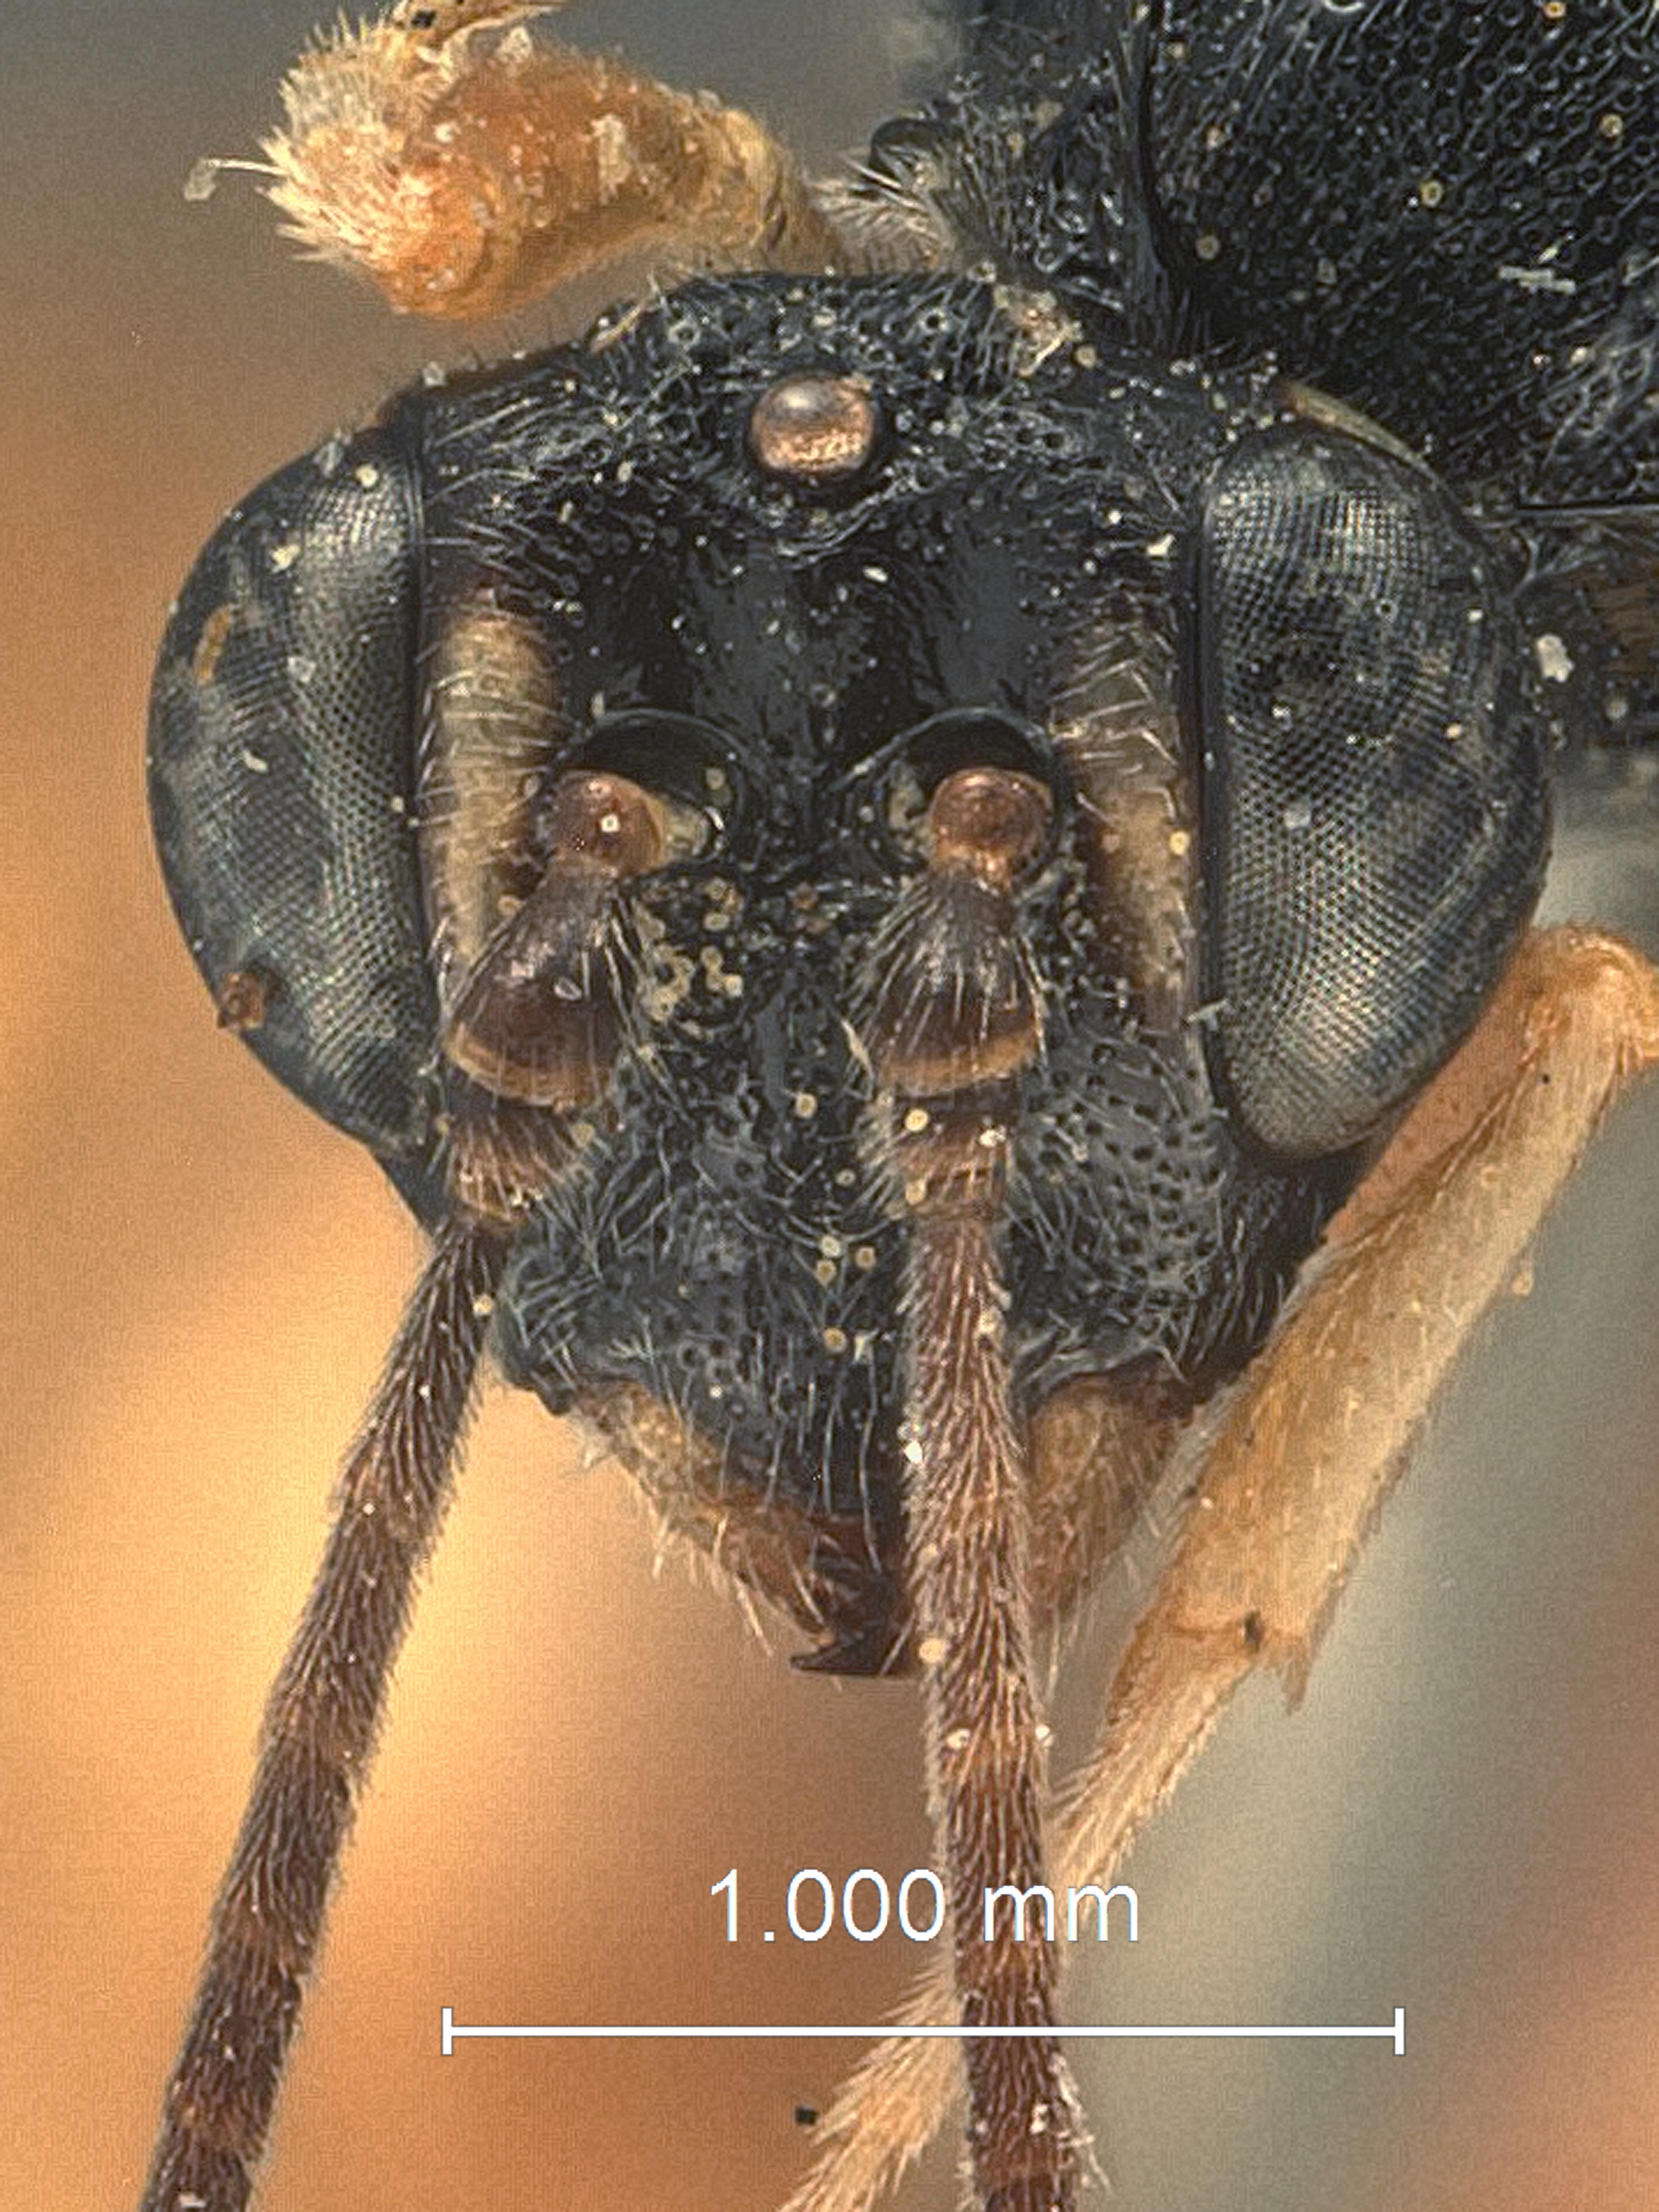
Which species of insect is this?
Cremastus nigriclypealis
